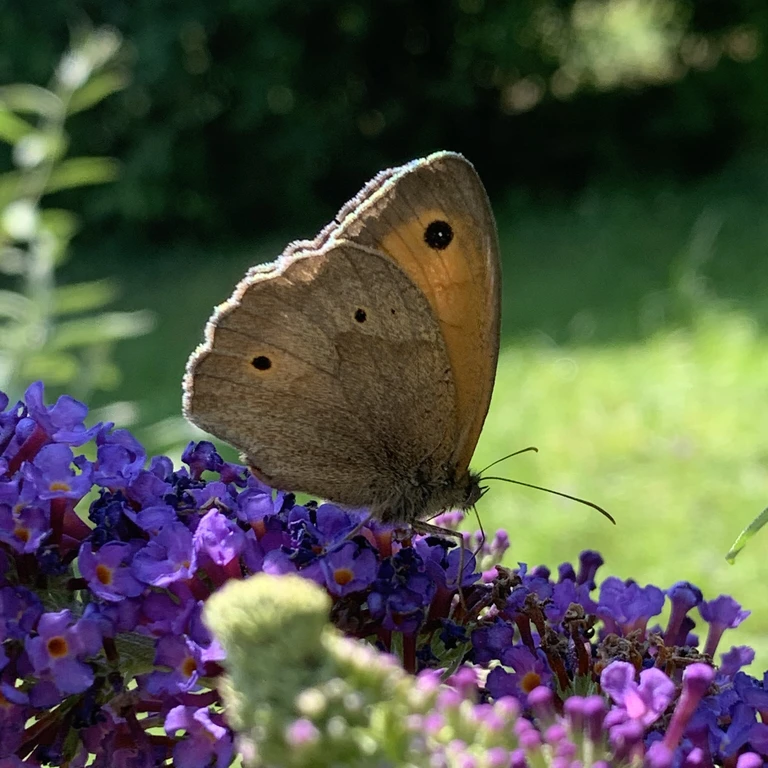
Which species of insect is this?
Maniola jurtina
